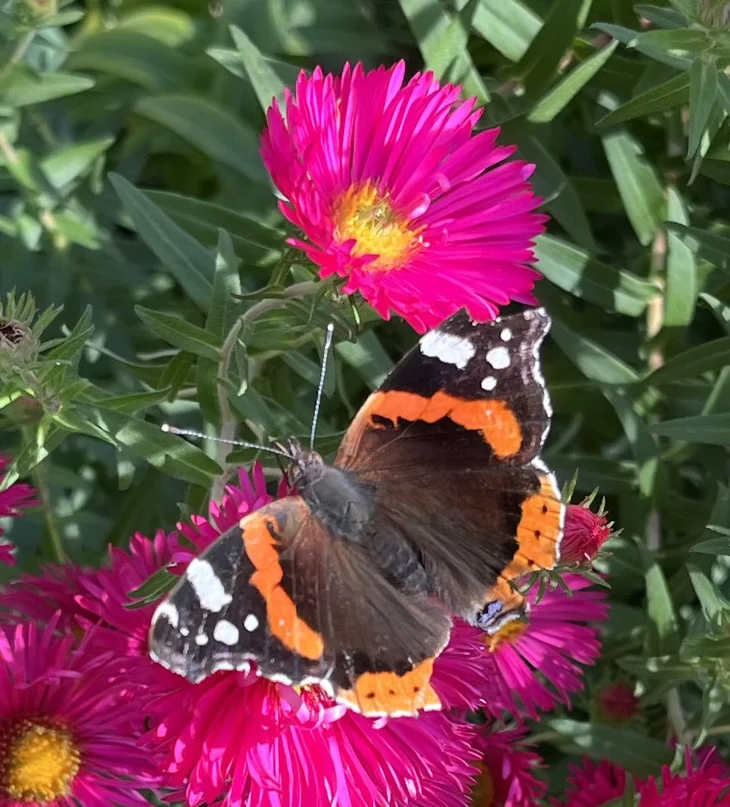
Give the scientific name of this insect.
Vanessa atalanta
